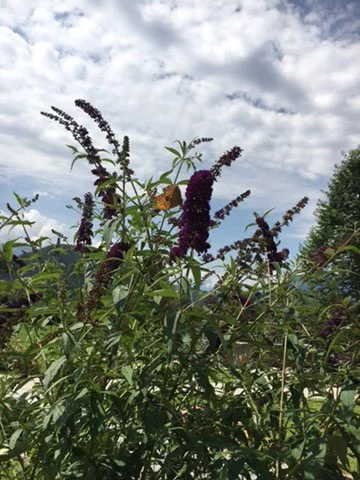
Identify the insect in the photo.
Argynnis paphia
